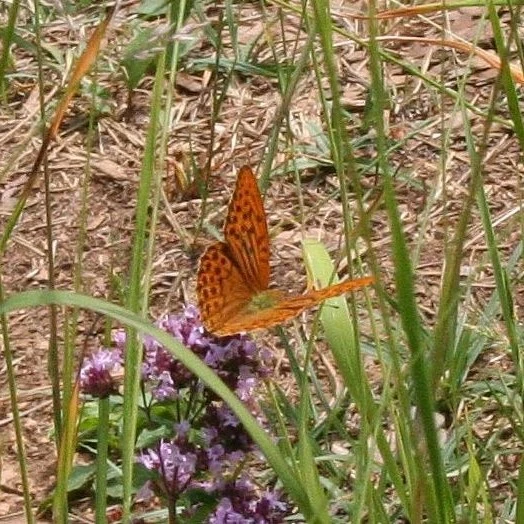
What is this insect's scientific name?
Argynnis paphia
